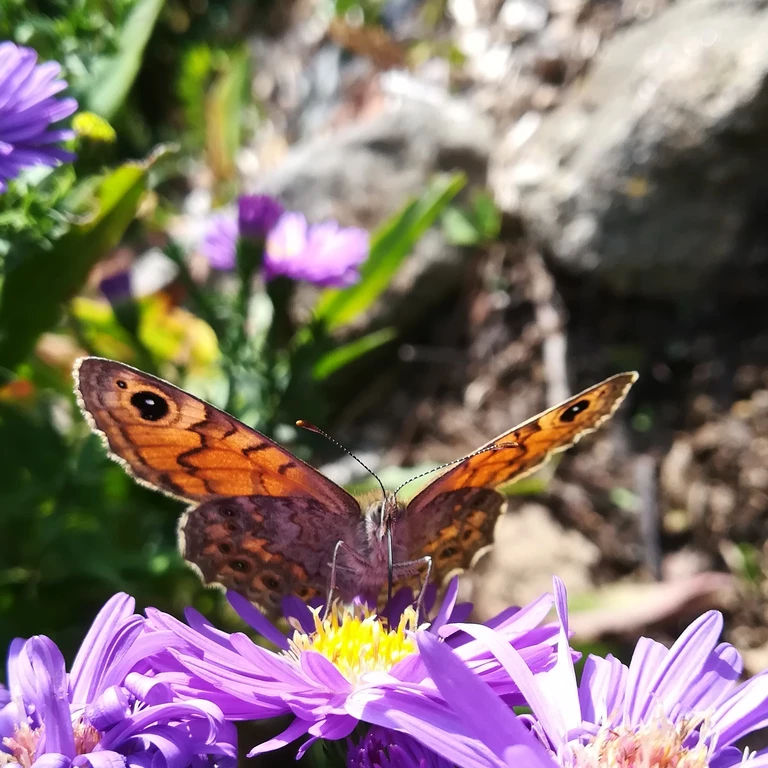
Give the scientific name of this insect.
Lasiommata megera (also Pararge megera)
